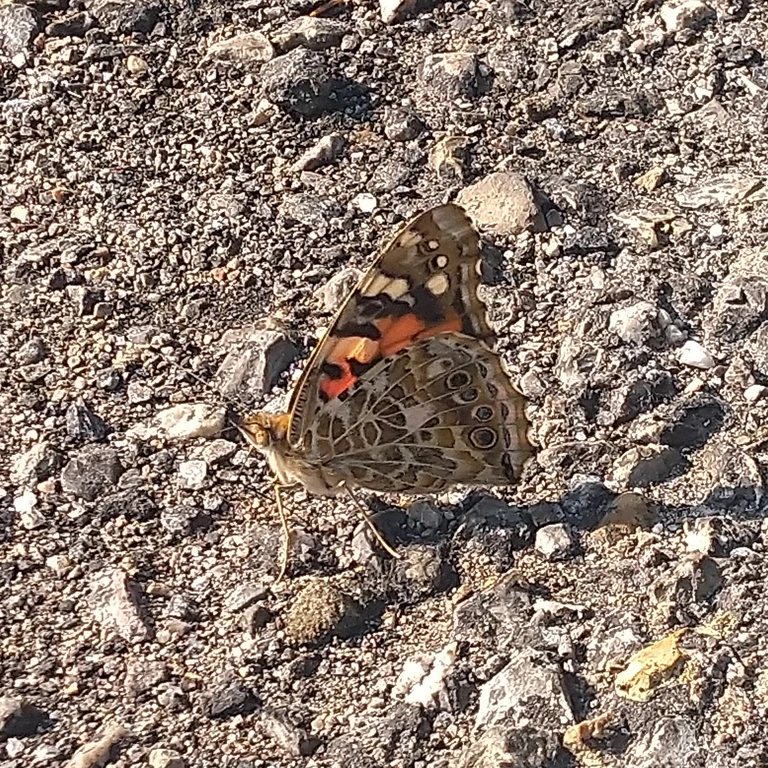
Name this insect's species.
Vanessa cardui
